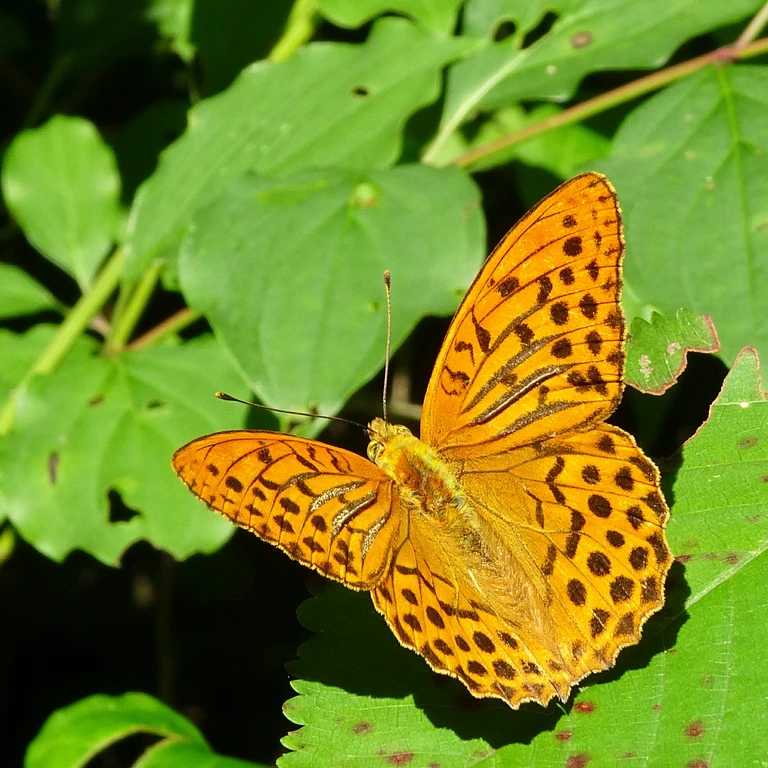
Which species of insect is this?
Argynnis paphia
